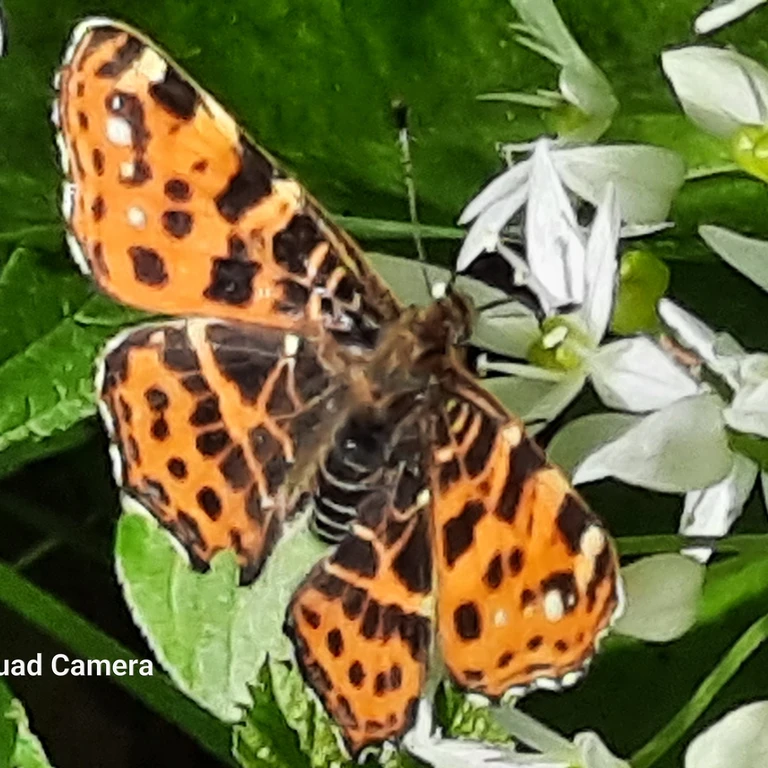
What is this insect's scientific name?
Araschnia levana
